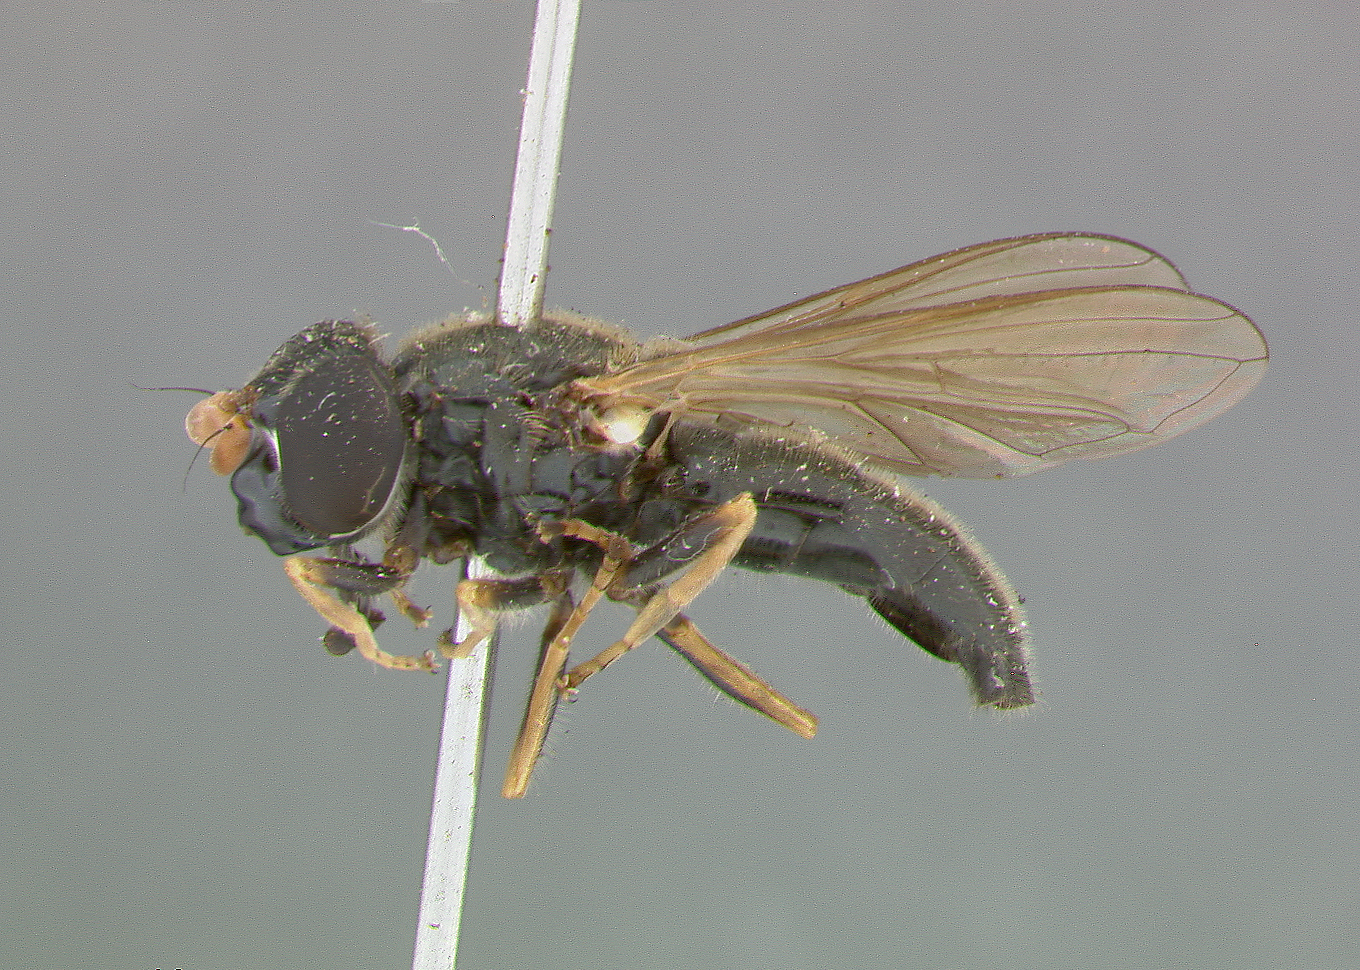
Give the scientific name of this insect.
Cartosyrphus slossonae
